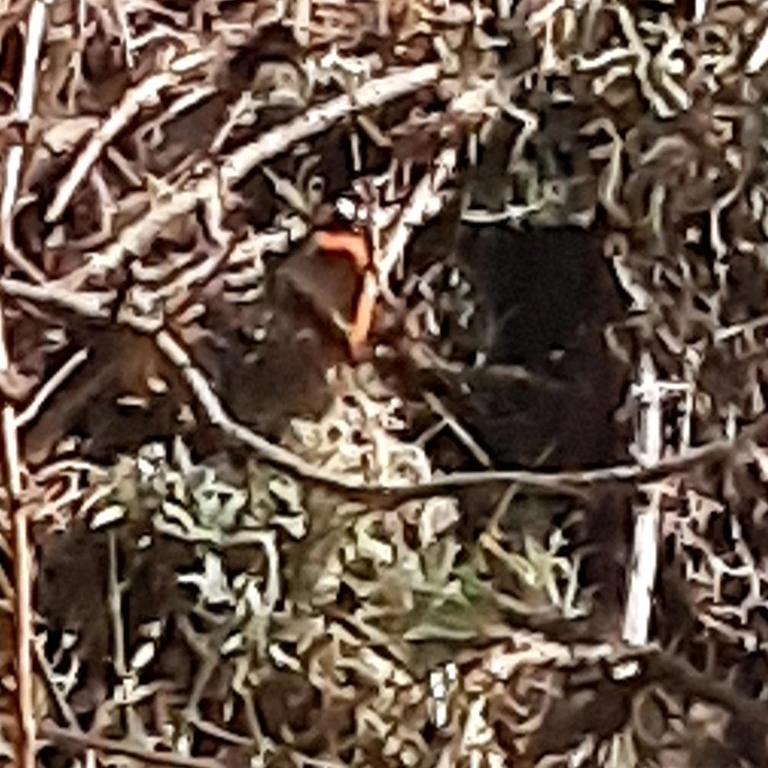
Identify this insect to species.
Vanessa atalanta
